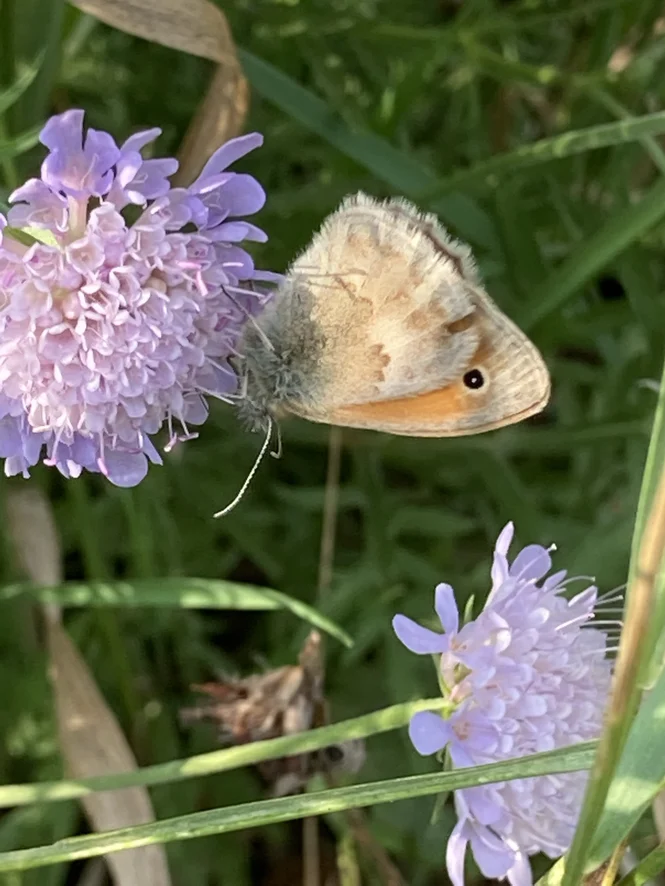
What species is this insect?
Coenonympha pamphilus
